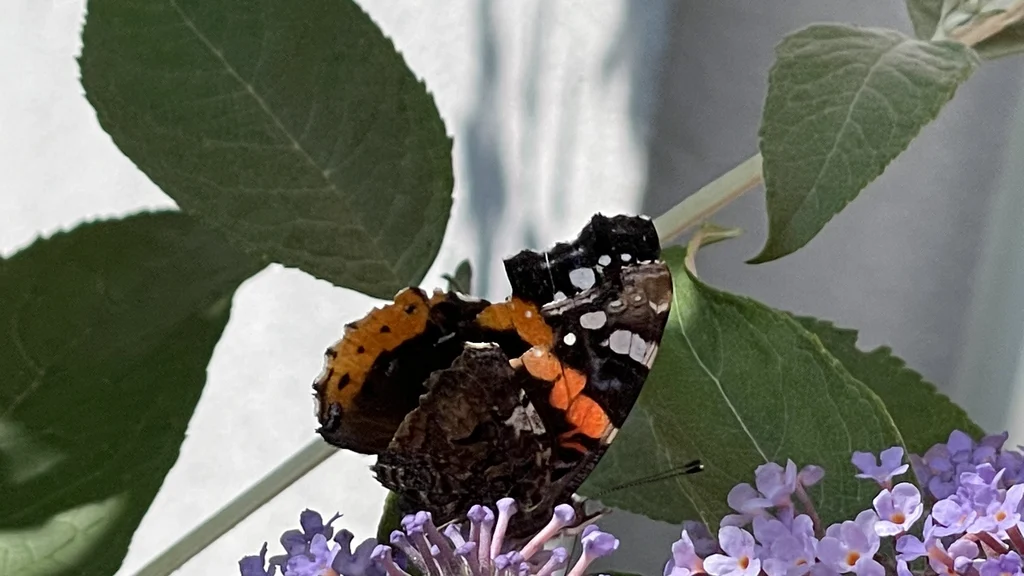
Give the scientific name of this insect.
Vanessa atalanta
